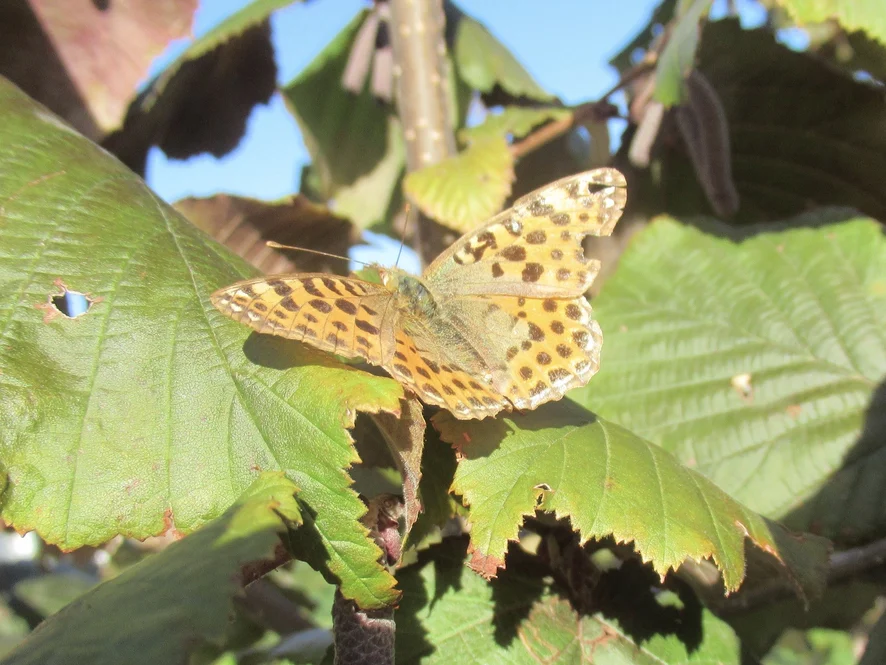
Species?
Issoria lathonia
